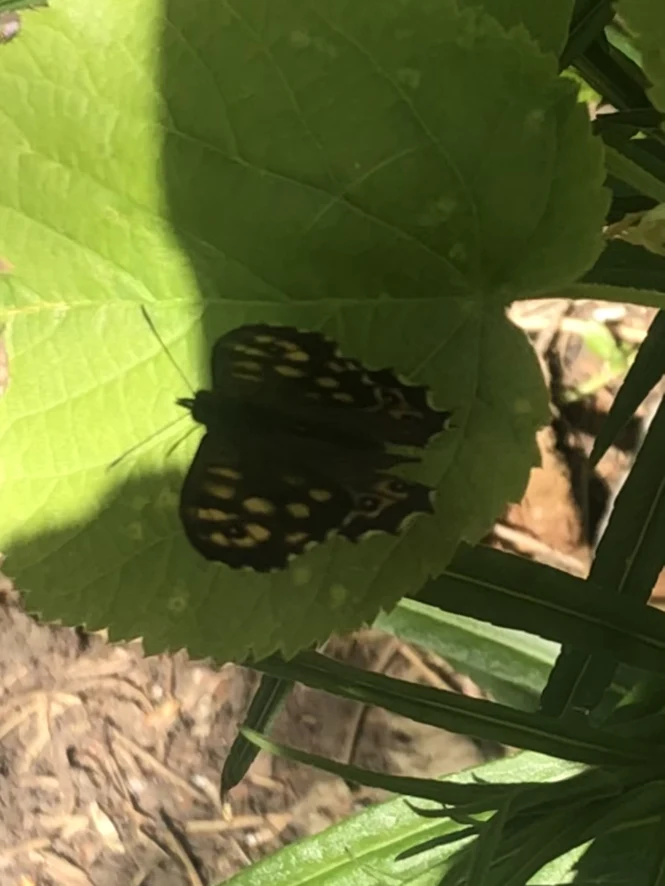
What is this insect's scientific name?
Pararge aegeria
